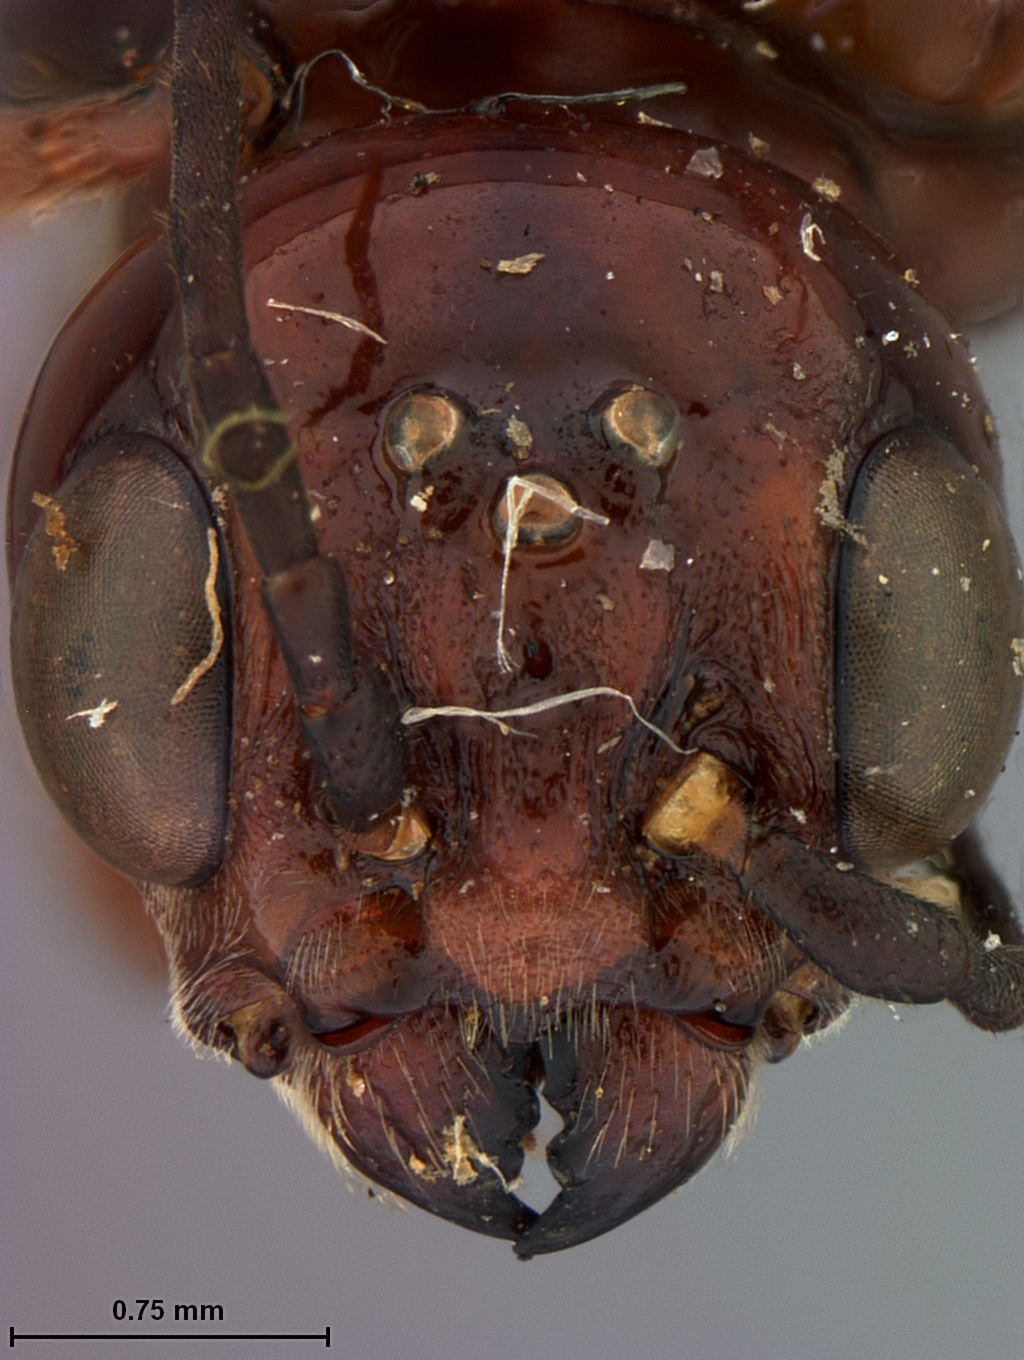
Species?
Derecytra variipennis
